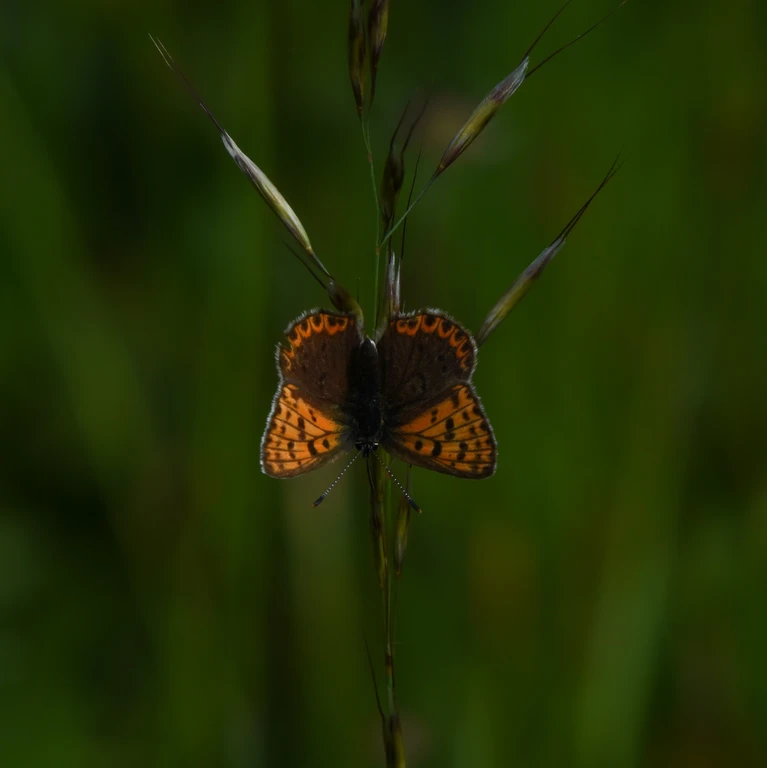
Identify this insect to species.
Lycaena tityrus (also Loweia tityrus)
